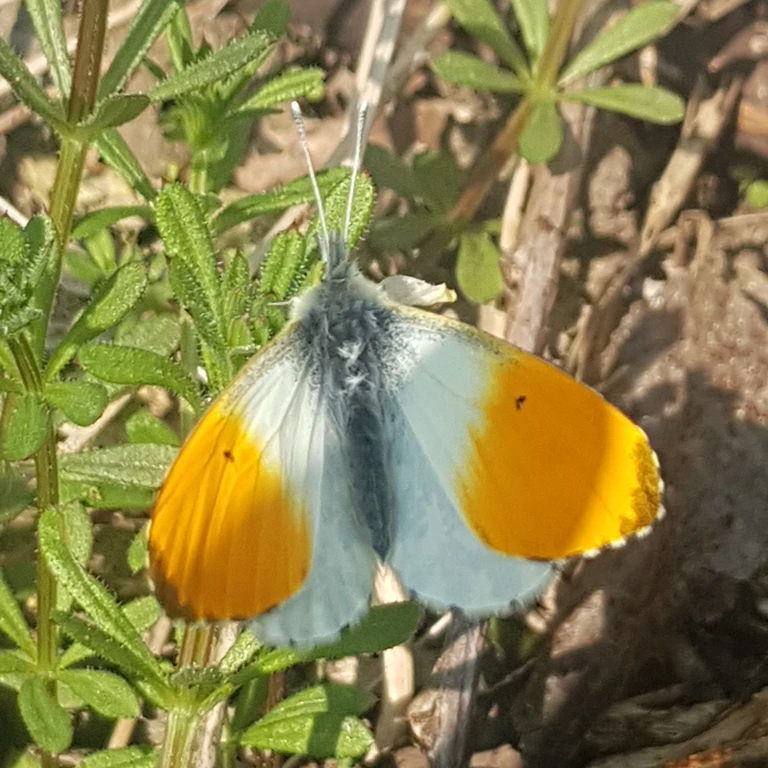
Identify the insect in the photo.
Anthocharis cardamines
